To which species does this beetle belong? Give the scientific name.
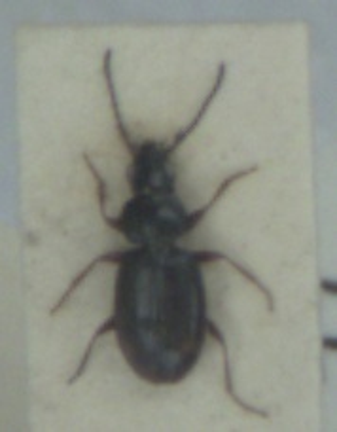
Bembidion guttula
